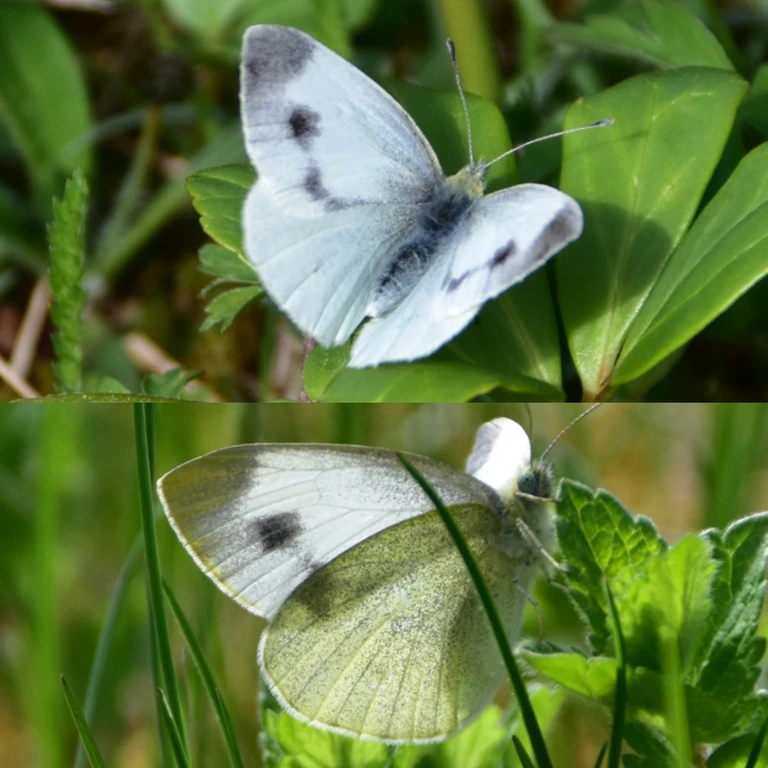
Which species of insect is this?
Pieris mannii
